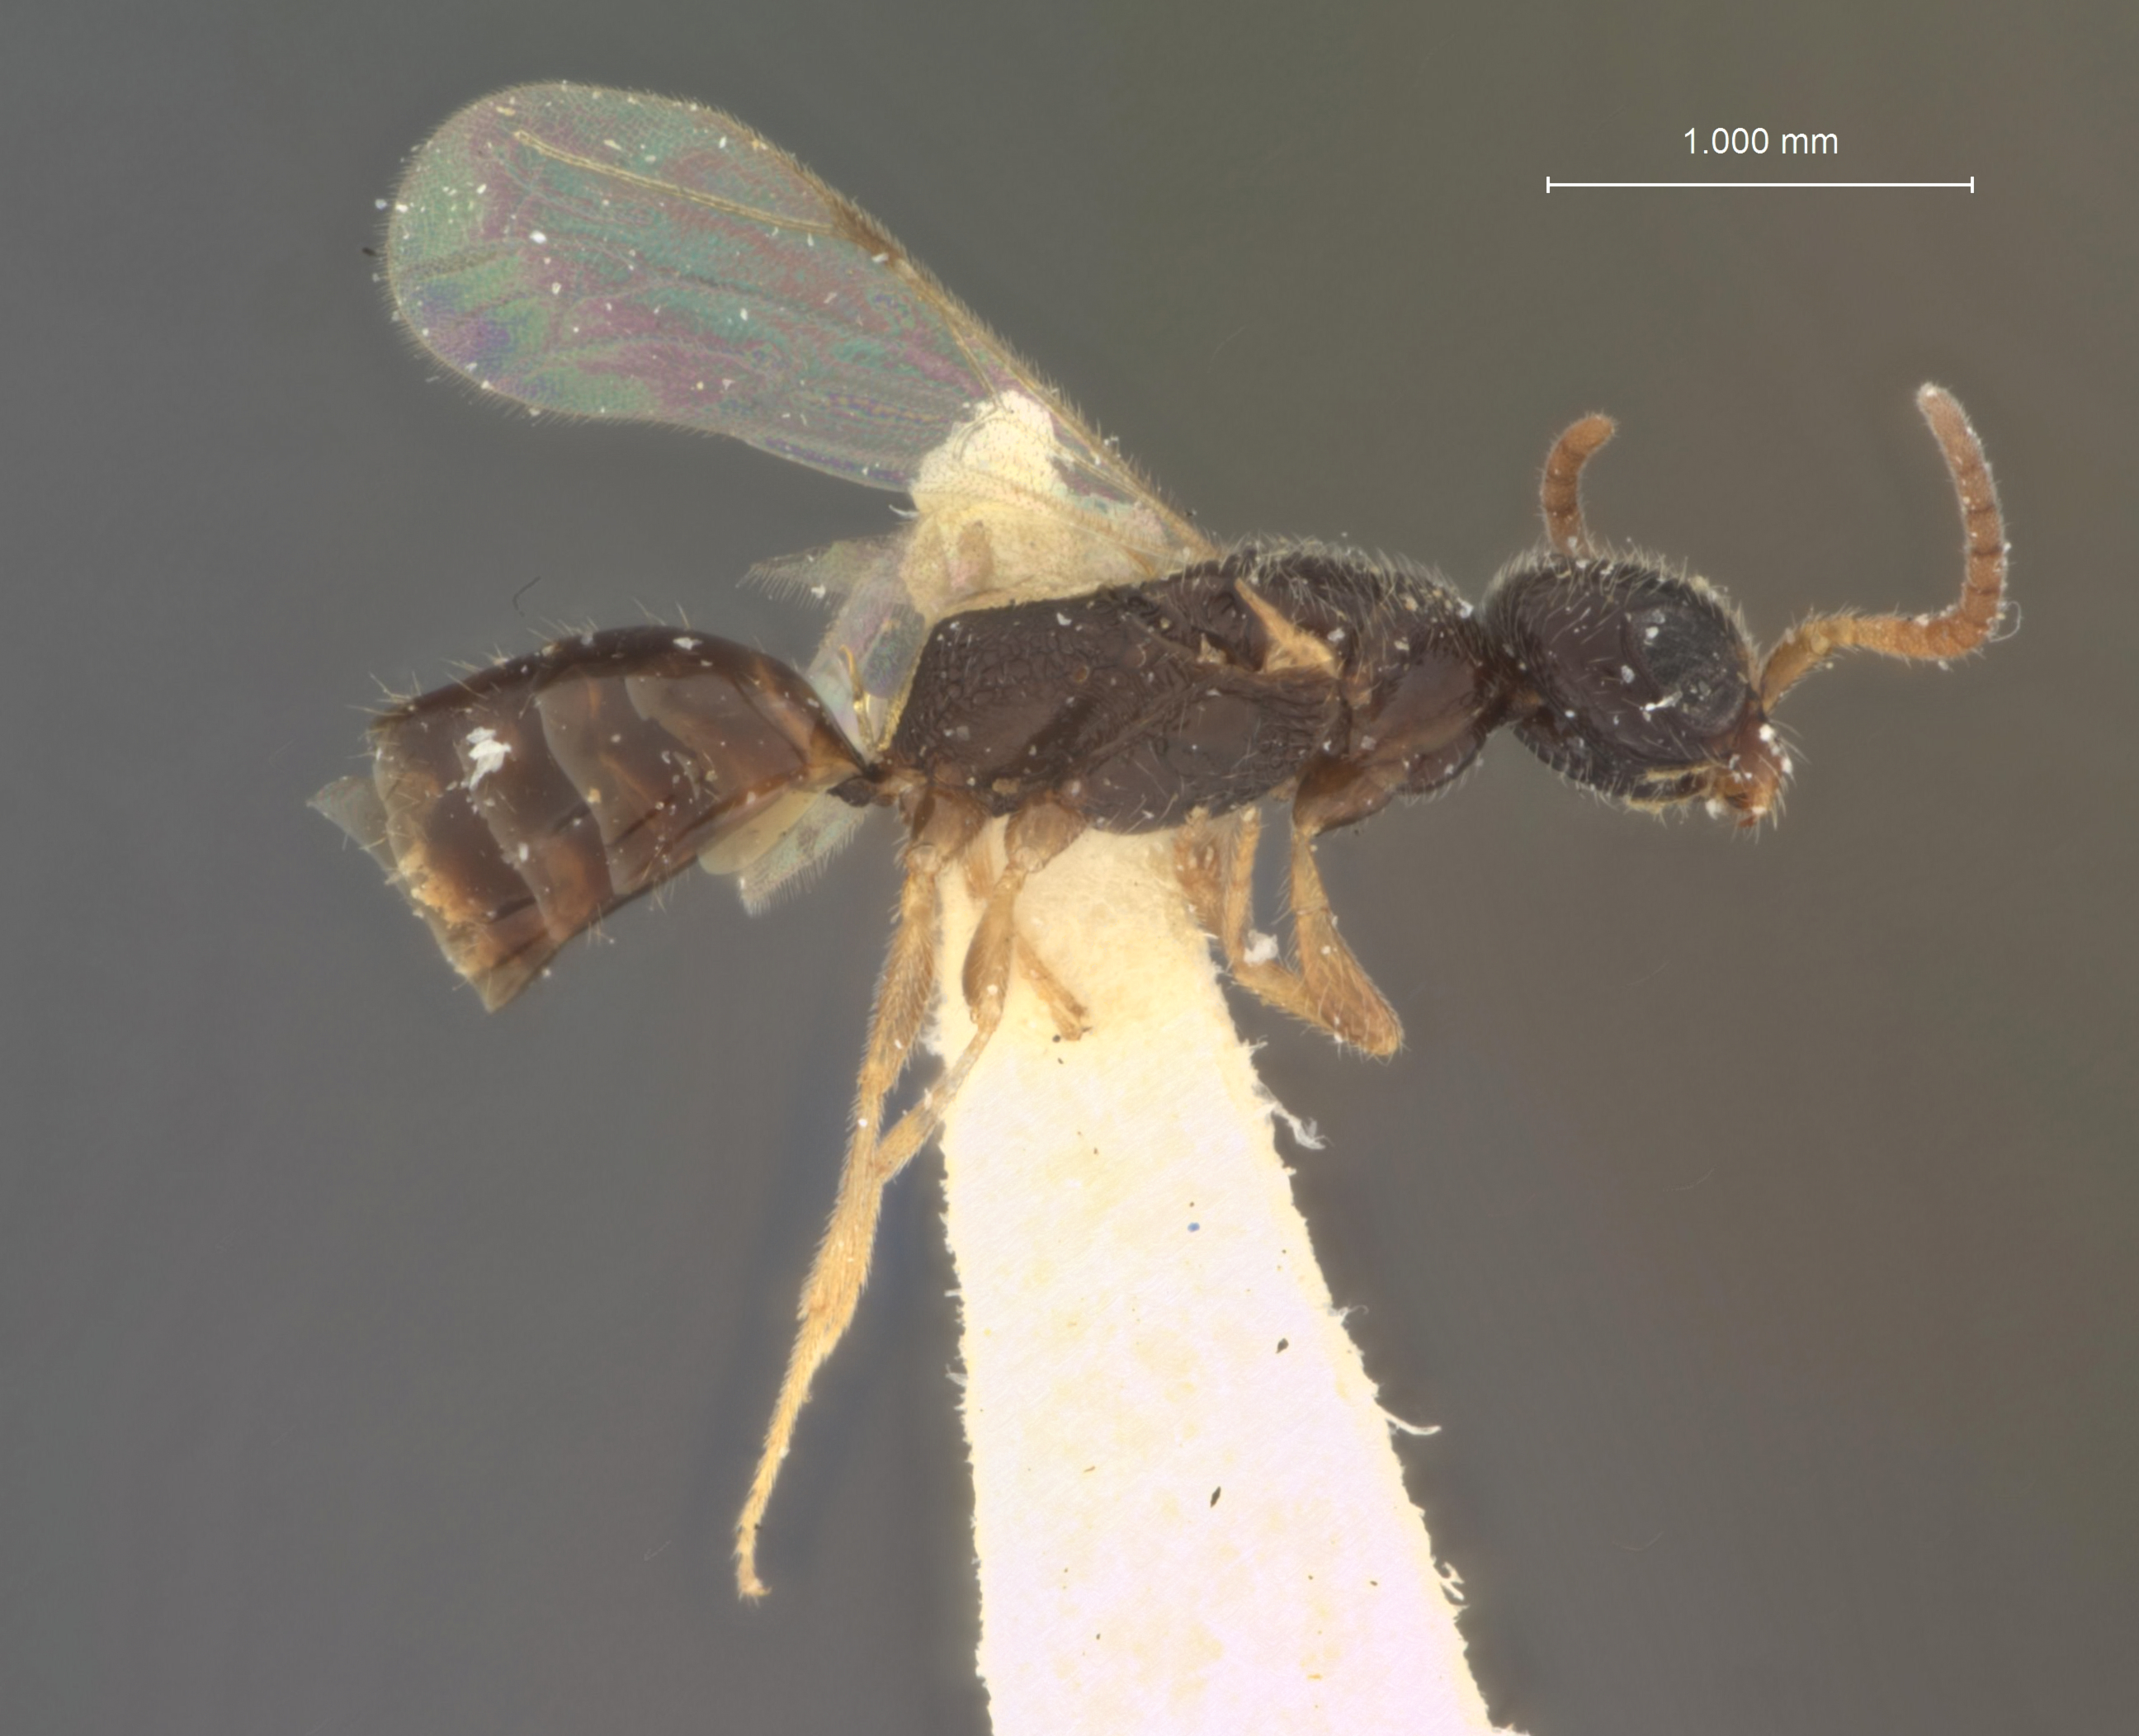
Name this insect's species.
Pseudisobrachium anomalum
